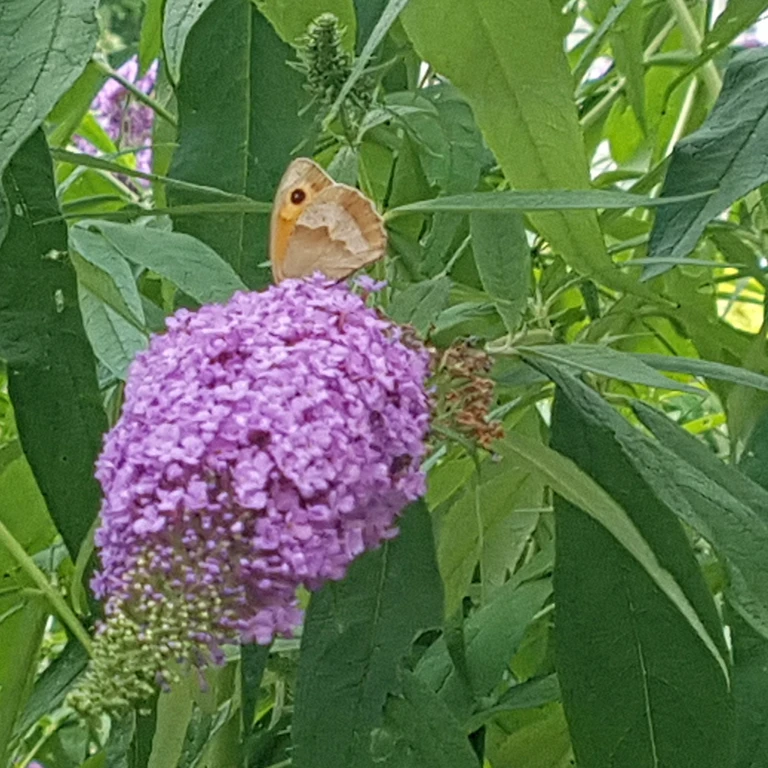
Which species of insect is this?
Maniola jurtina
